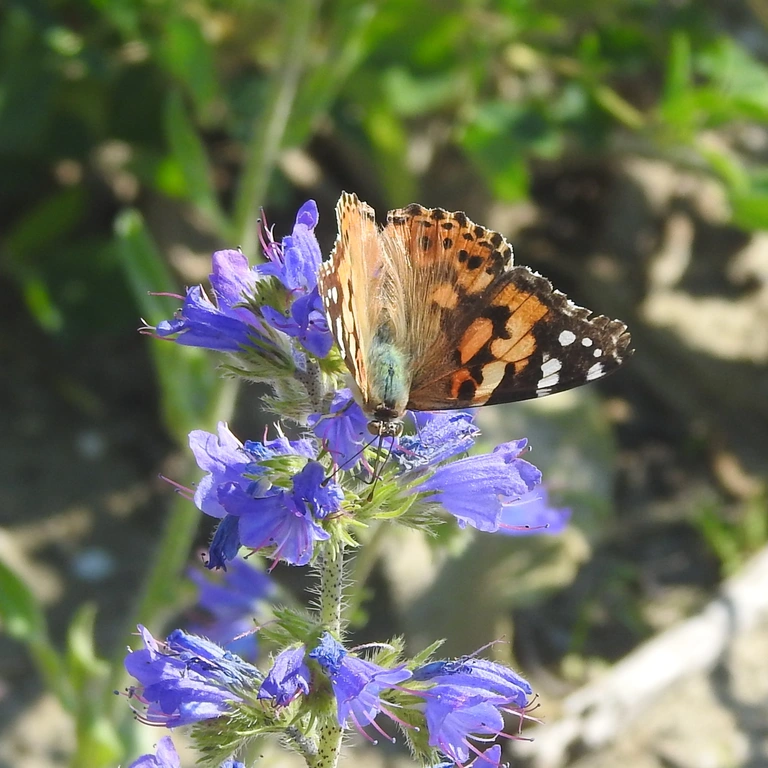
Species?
Vanessa cardui
